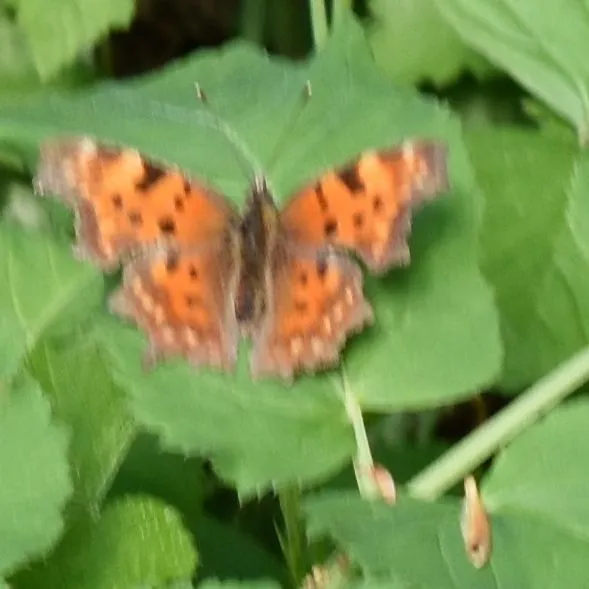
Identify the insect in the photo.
Polygonia c-album
